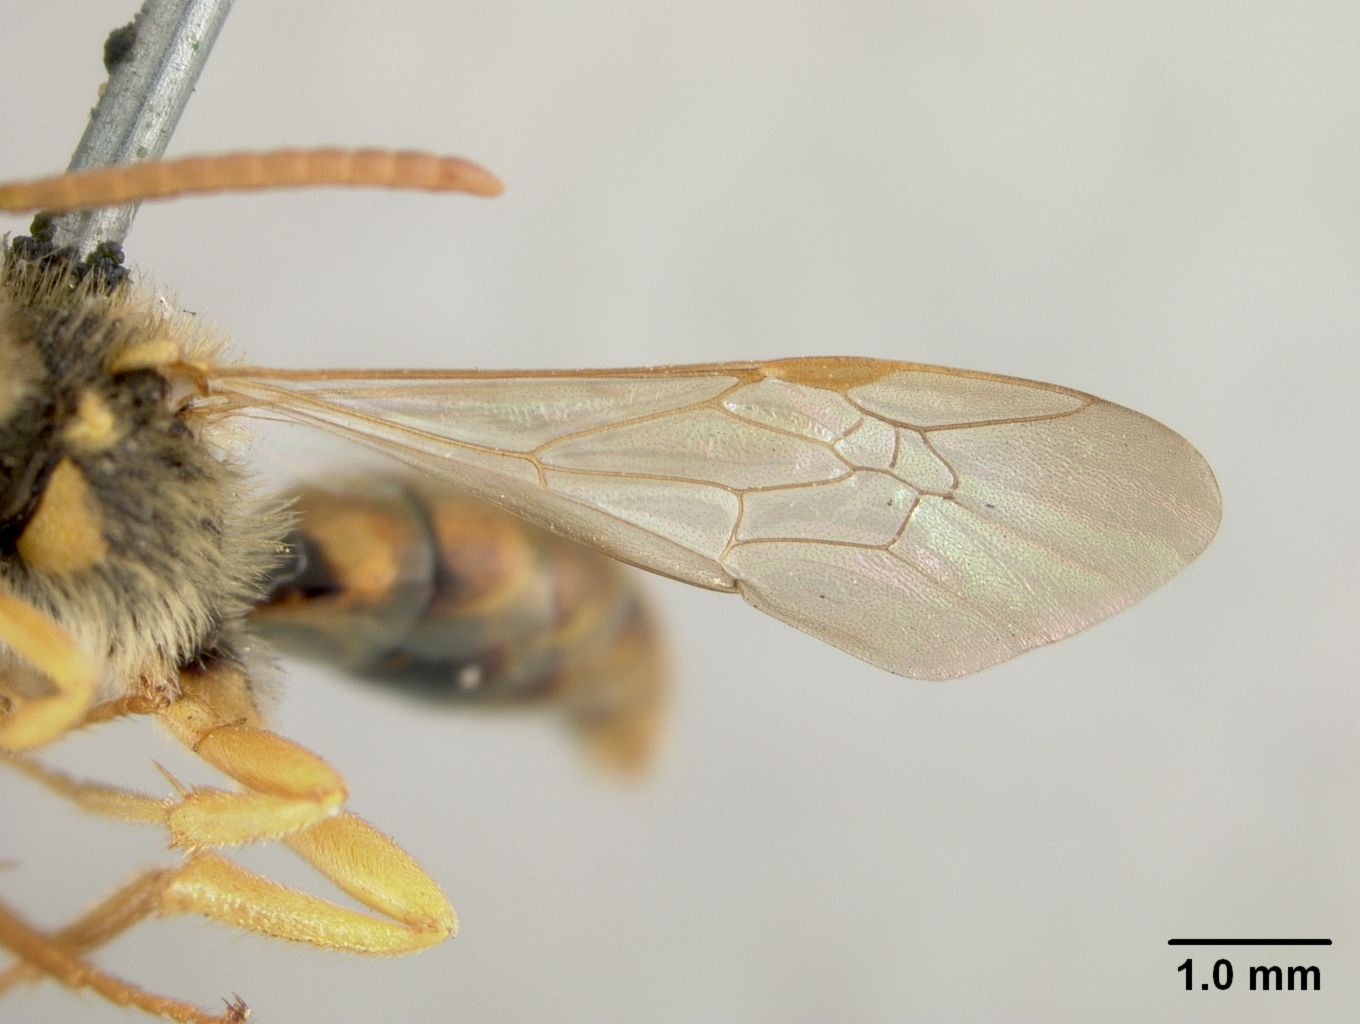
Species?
Nomada subsimilis
